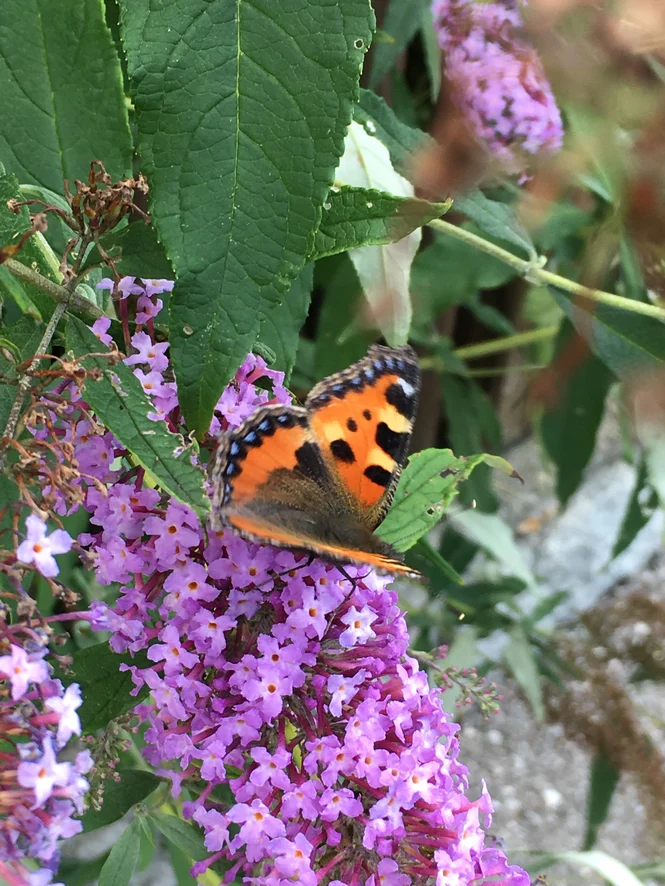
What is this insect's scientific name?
Aglais urticae
